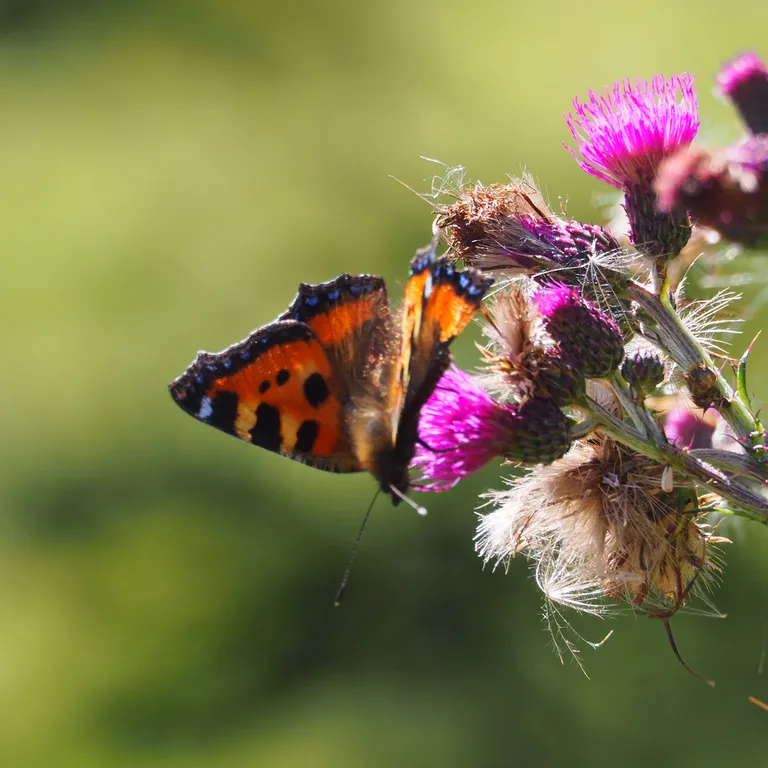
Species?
Aglais urticae
